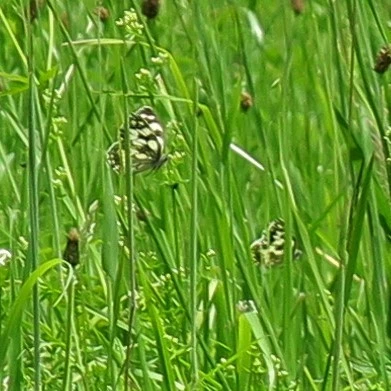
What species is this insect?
Melanargia galathea
